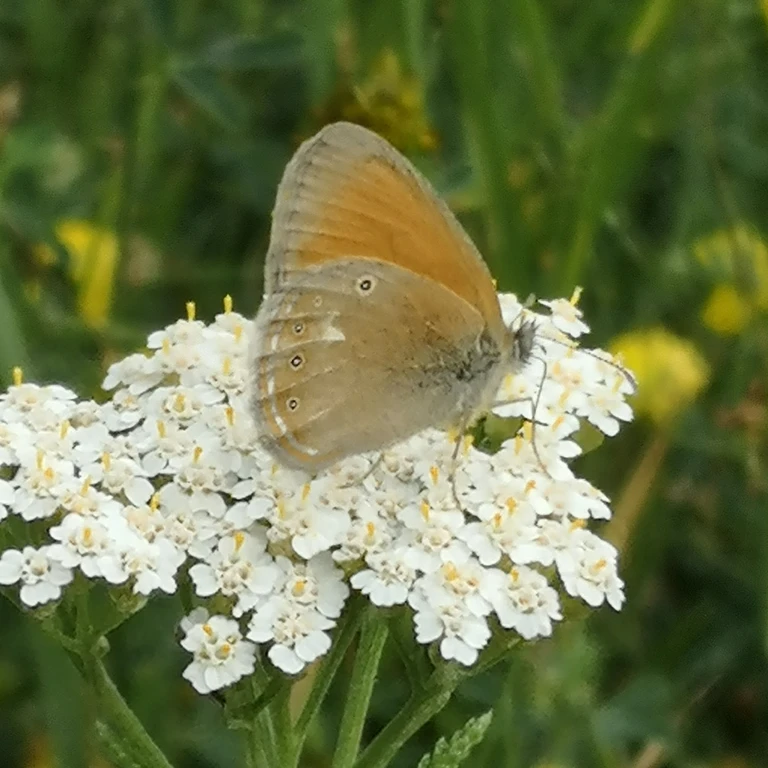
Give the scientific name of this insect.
Coenonympha glycerion (also Coenonympha iphis)
